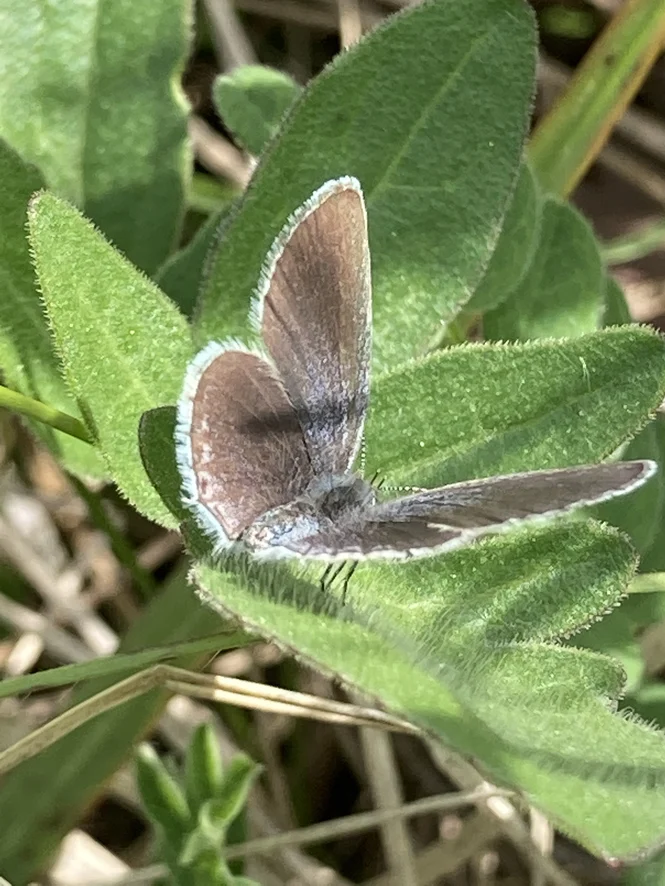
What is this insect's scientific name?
Cupido argiades (also Elkalyce argiades)
